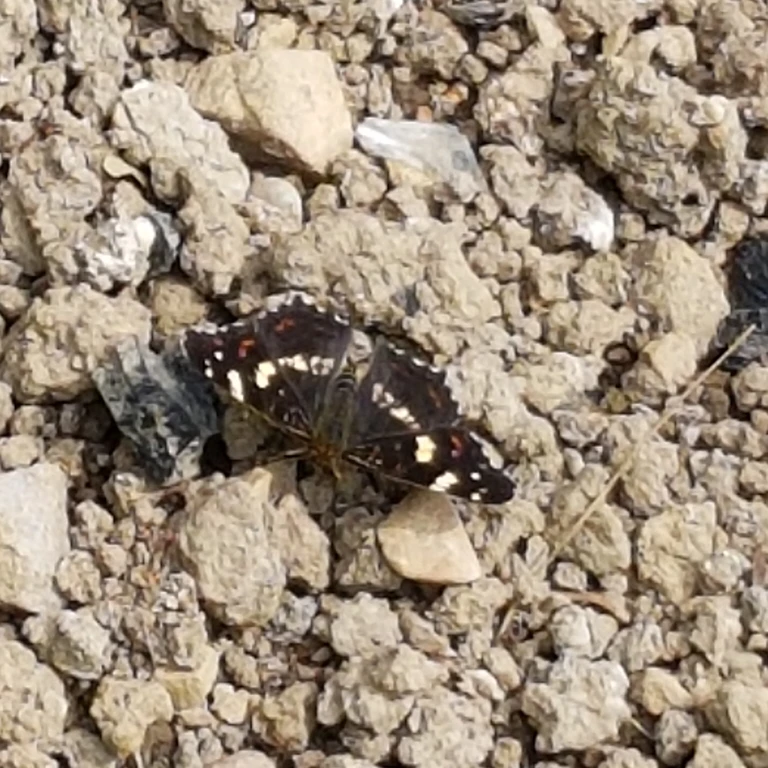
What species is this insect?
Araschnia levana
